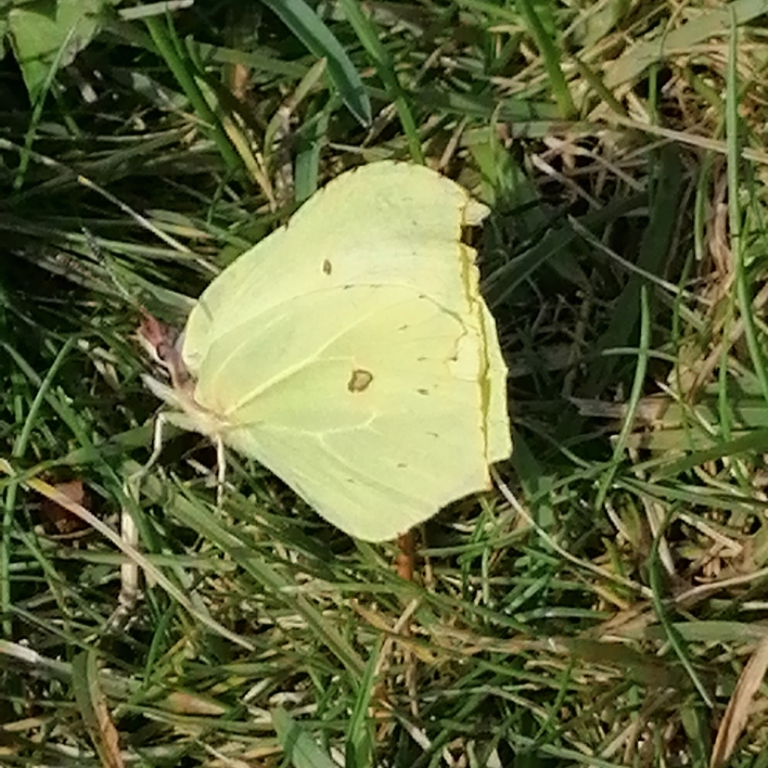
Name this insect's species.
Gonepteryx rhamni
